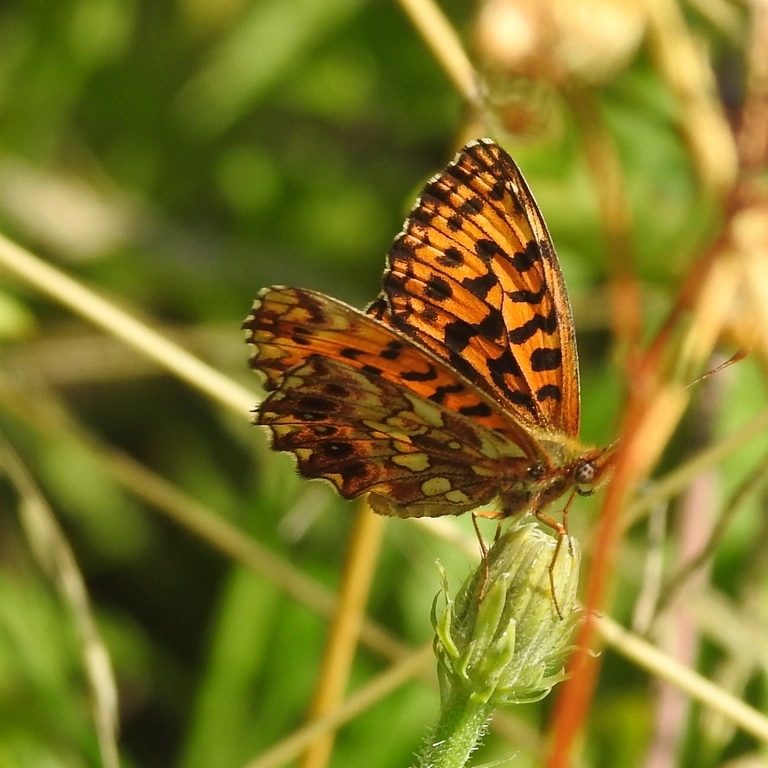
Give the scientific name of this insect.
Boloria dia
